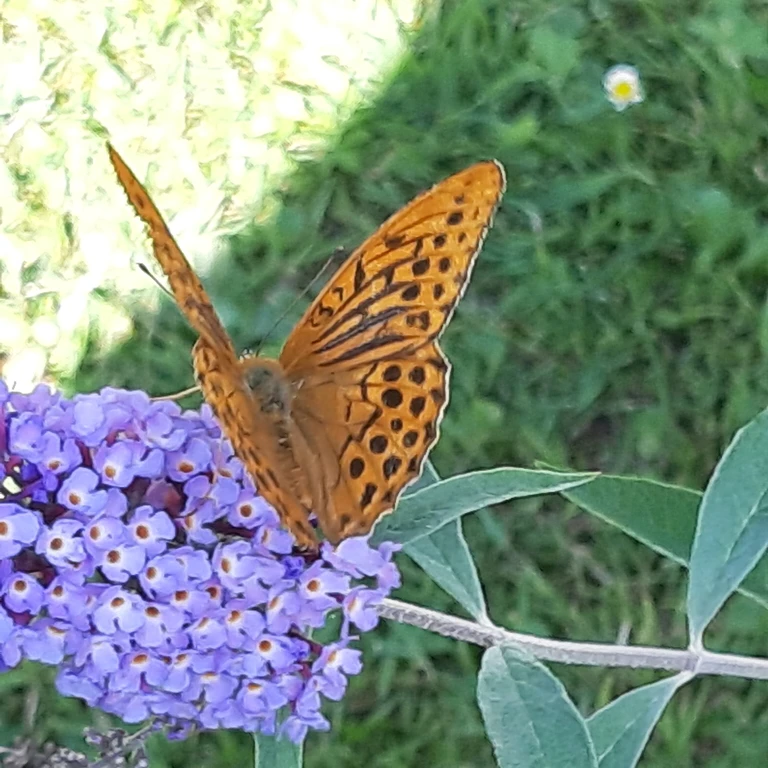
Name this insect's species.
Argynnis paphia
